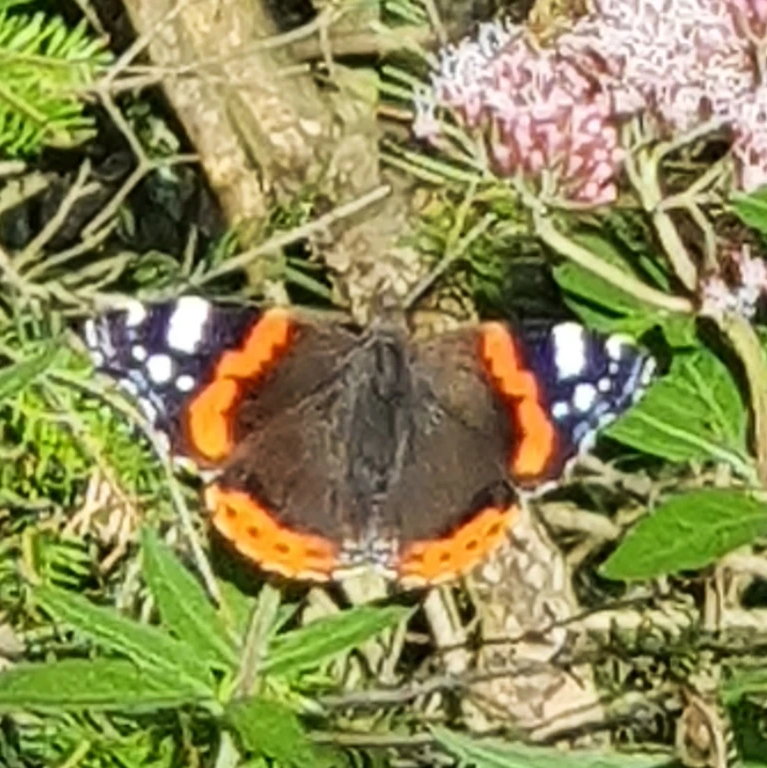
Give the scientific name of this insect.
Vanessa atalanta
